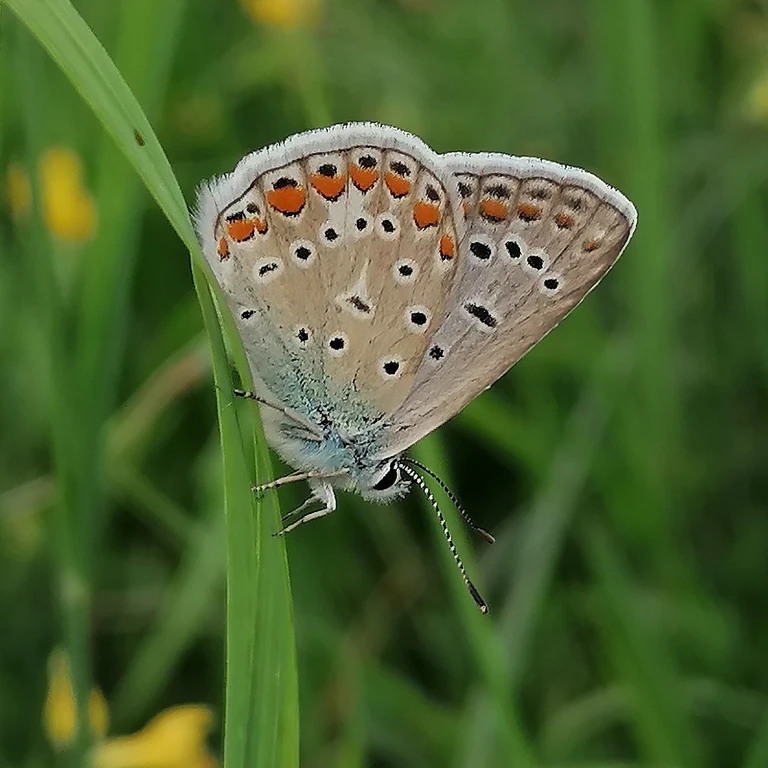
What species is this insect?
Polyommatus icarus
